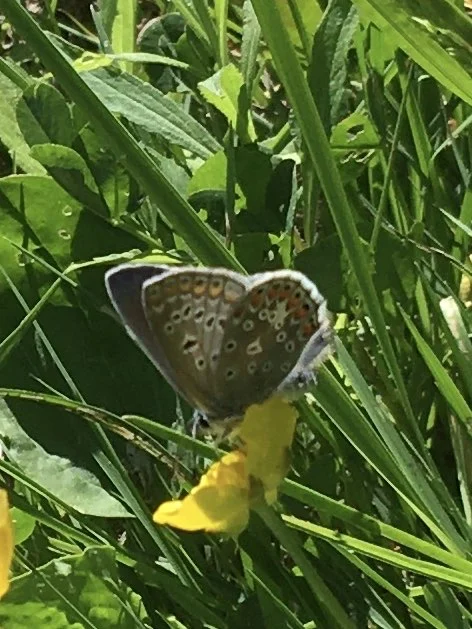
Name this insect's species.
Polyommatus icarus
